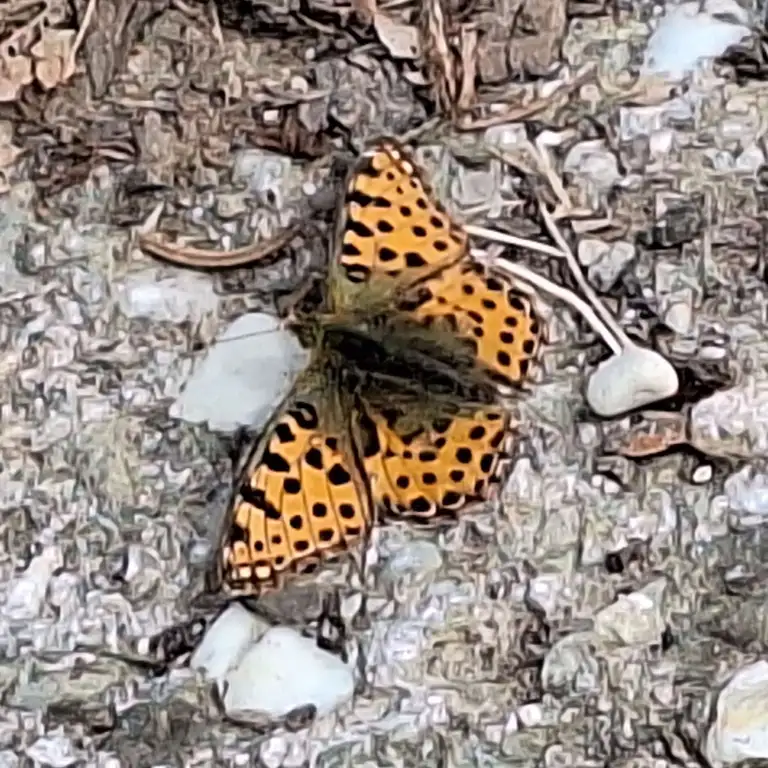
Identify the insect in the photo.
Issoria lathonia
